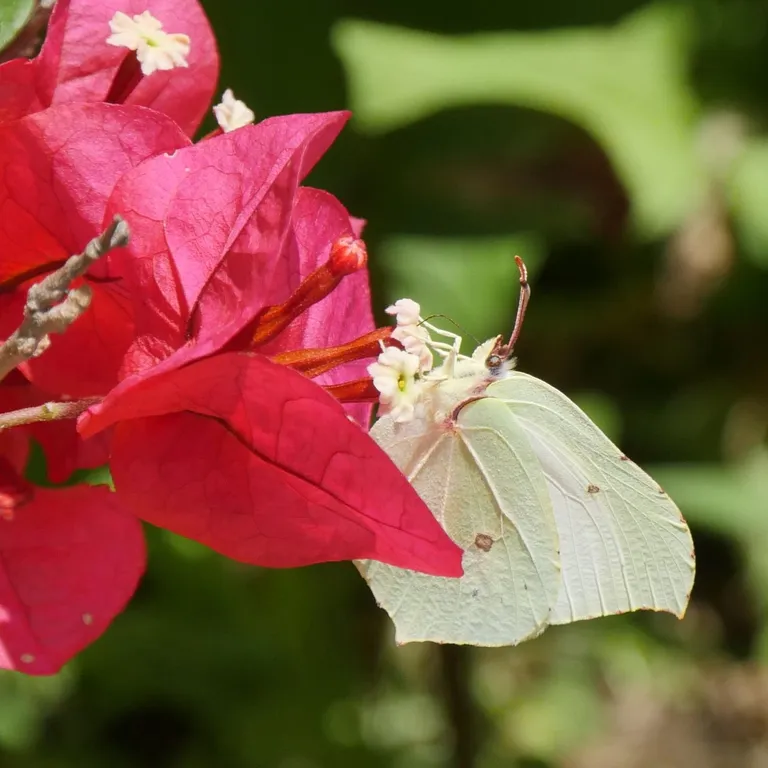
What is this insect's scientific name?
Gonepteryx rhamni
